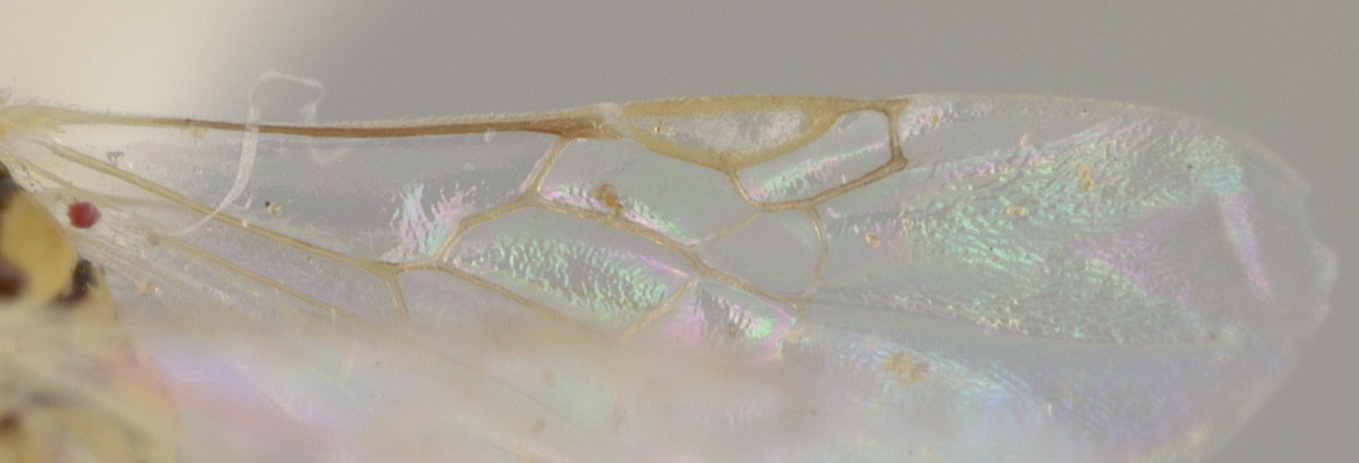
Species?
Perdita bicuspidariae
